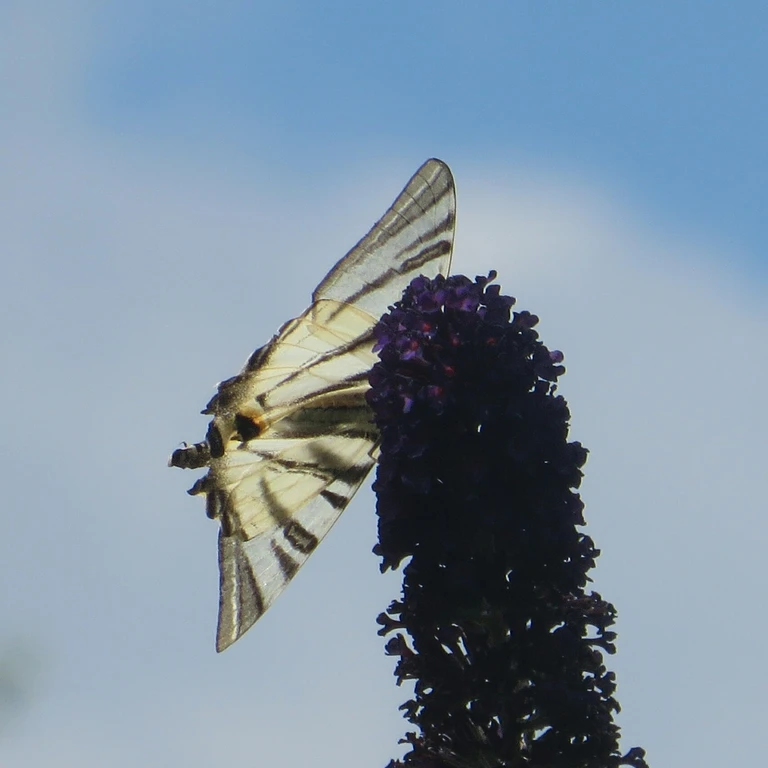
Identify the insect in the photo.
Iphiclides podalirius
